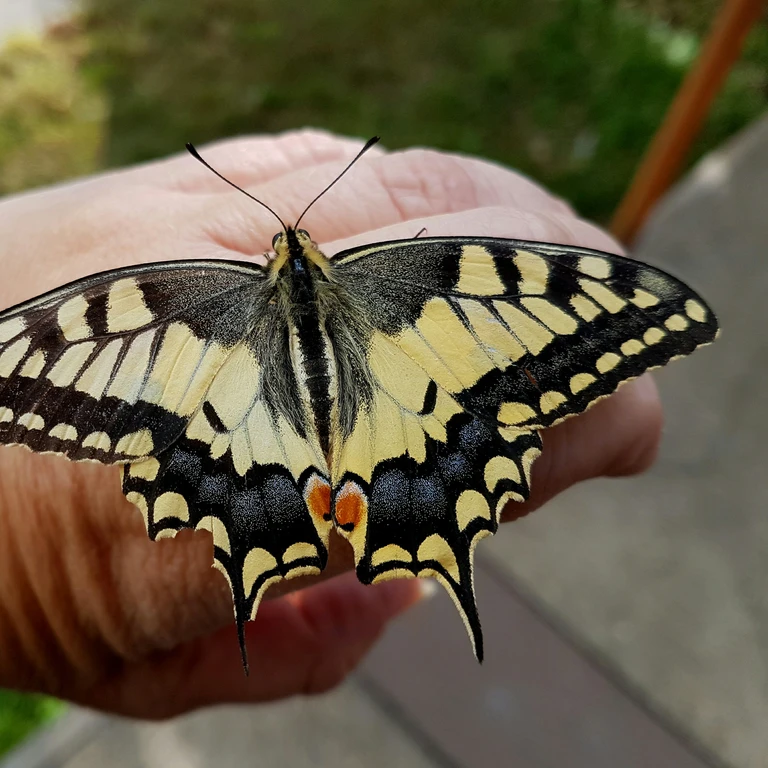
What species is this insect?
Papilio machaon
